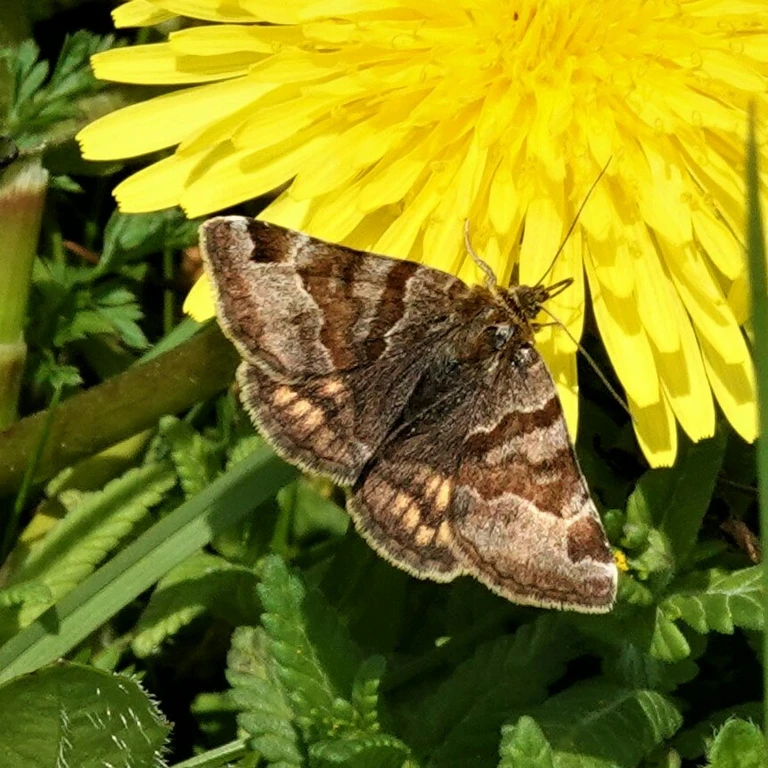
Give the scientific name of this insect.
Euclidia glyphica
